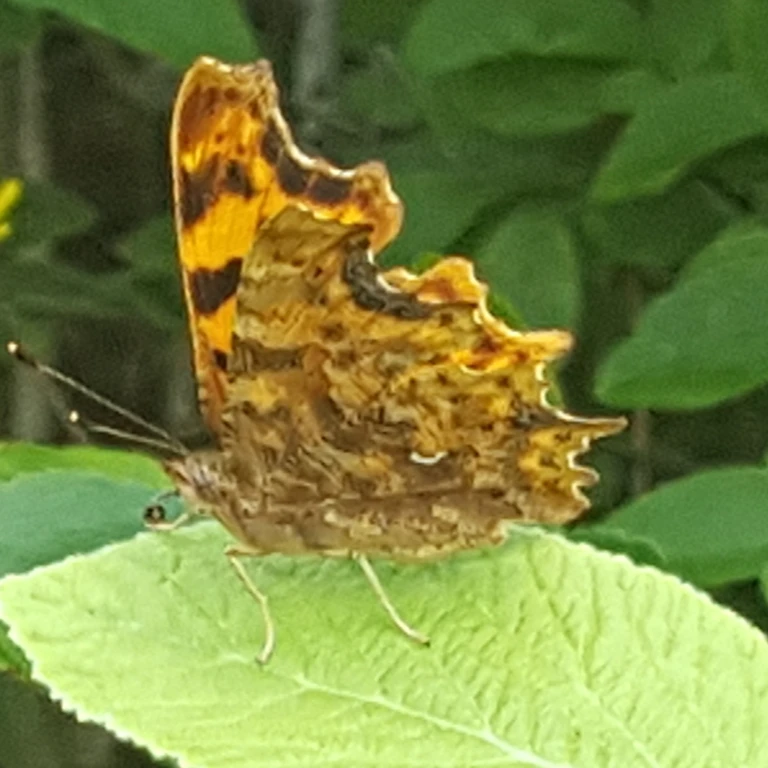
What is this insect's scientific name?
Polygonia c-album
